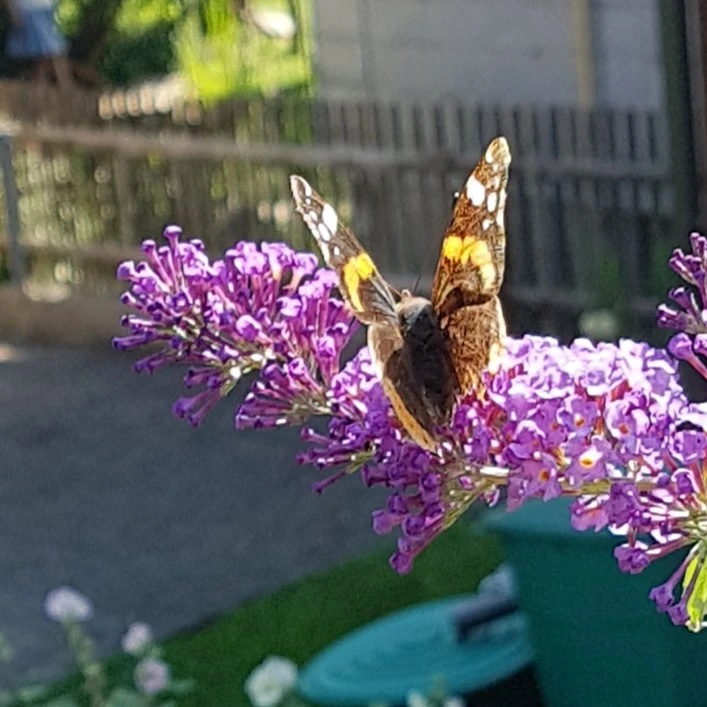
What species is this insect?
Vanessa atalanta
